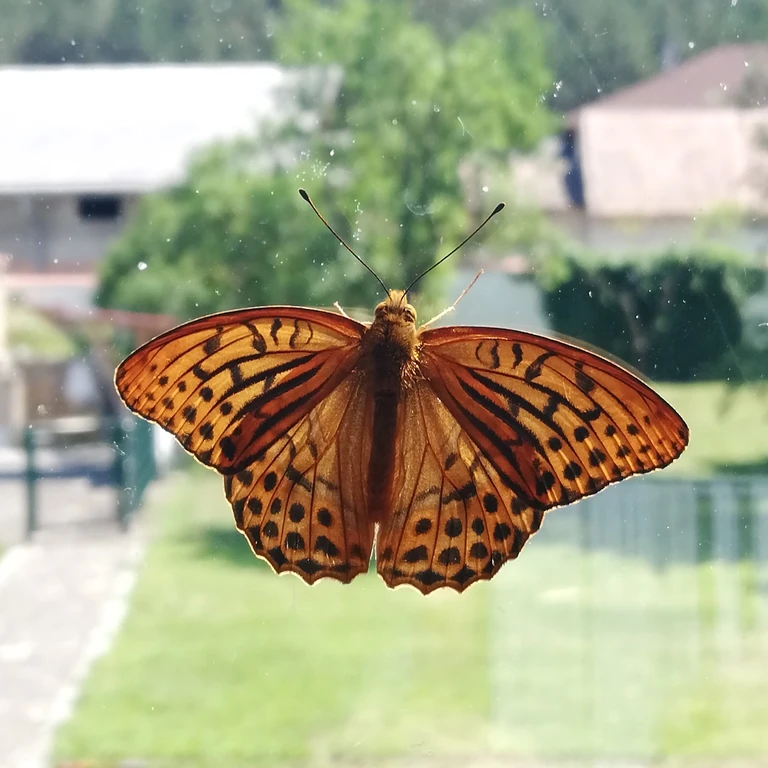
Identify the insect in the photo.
Argynnis paphia
